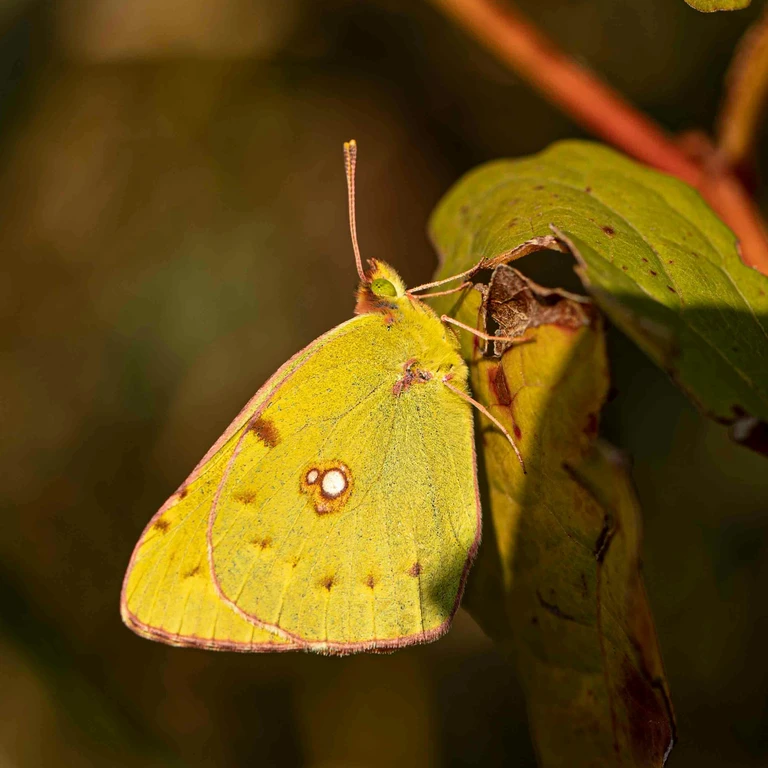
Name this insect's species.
Colias croceus
